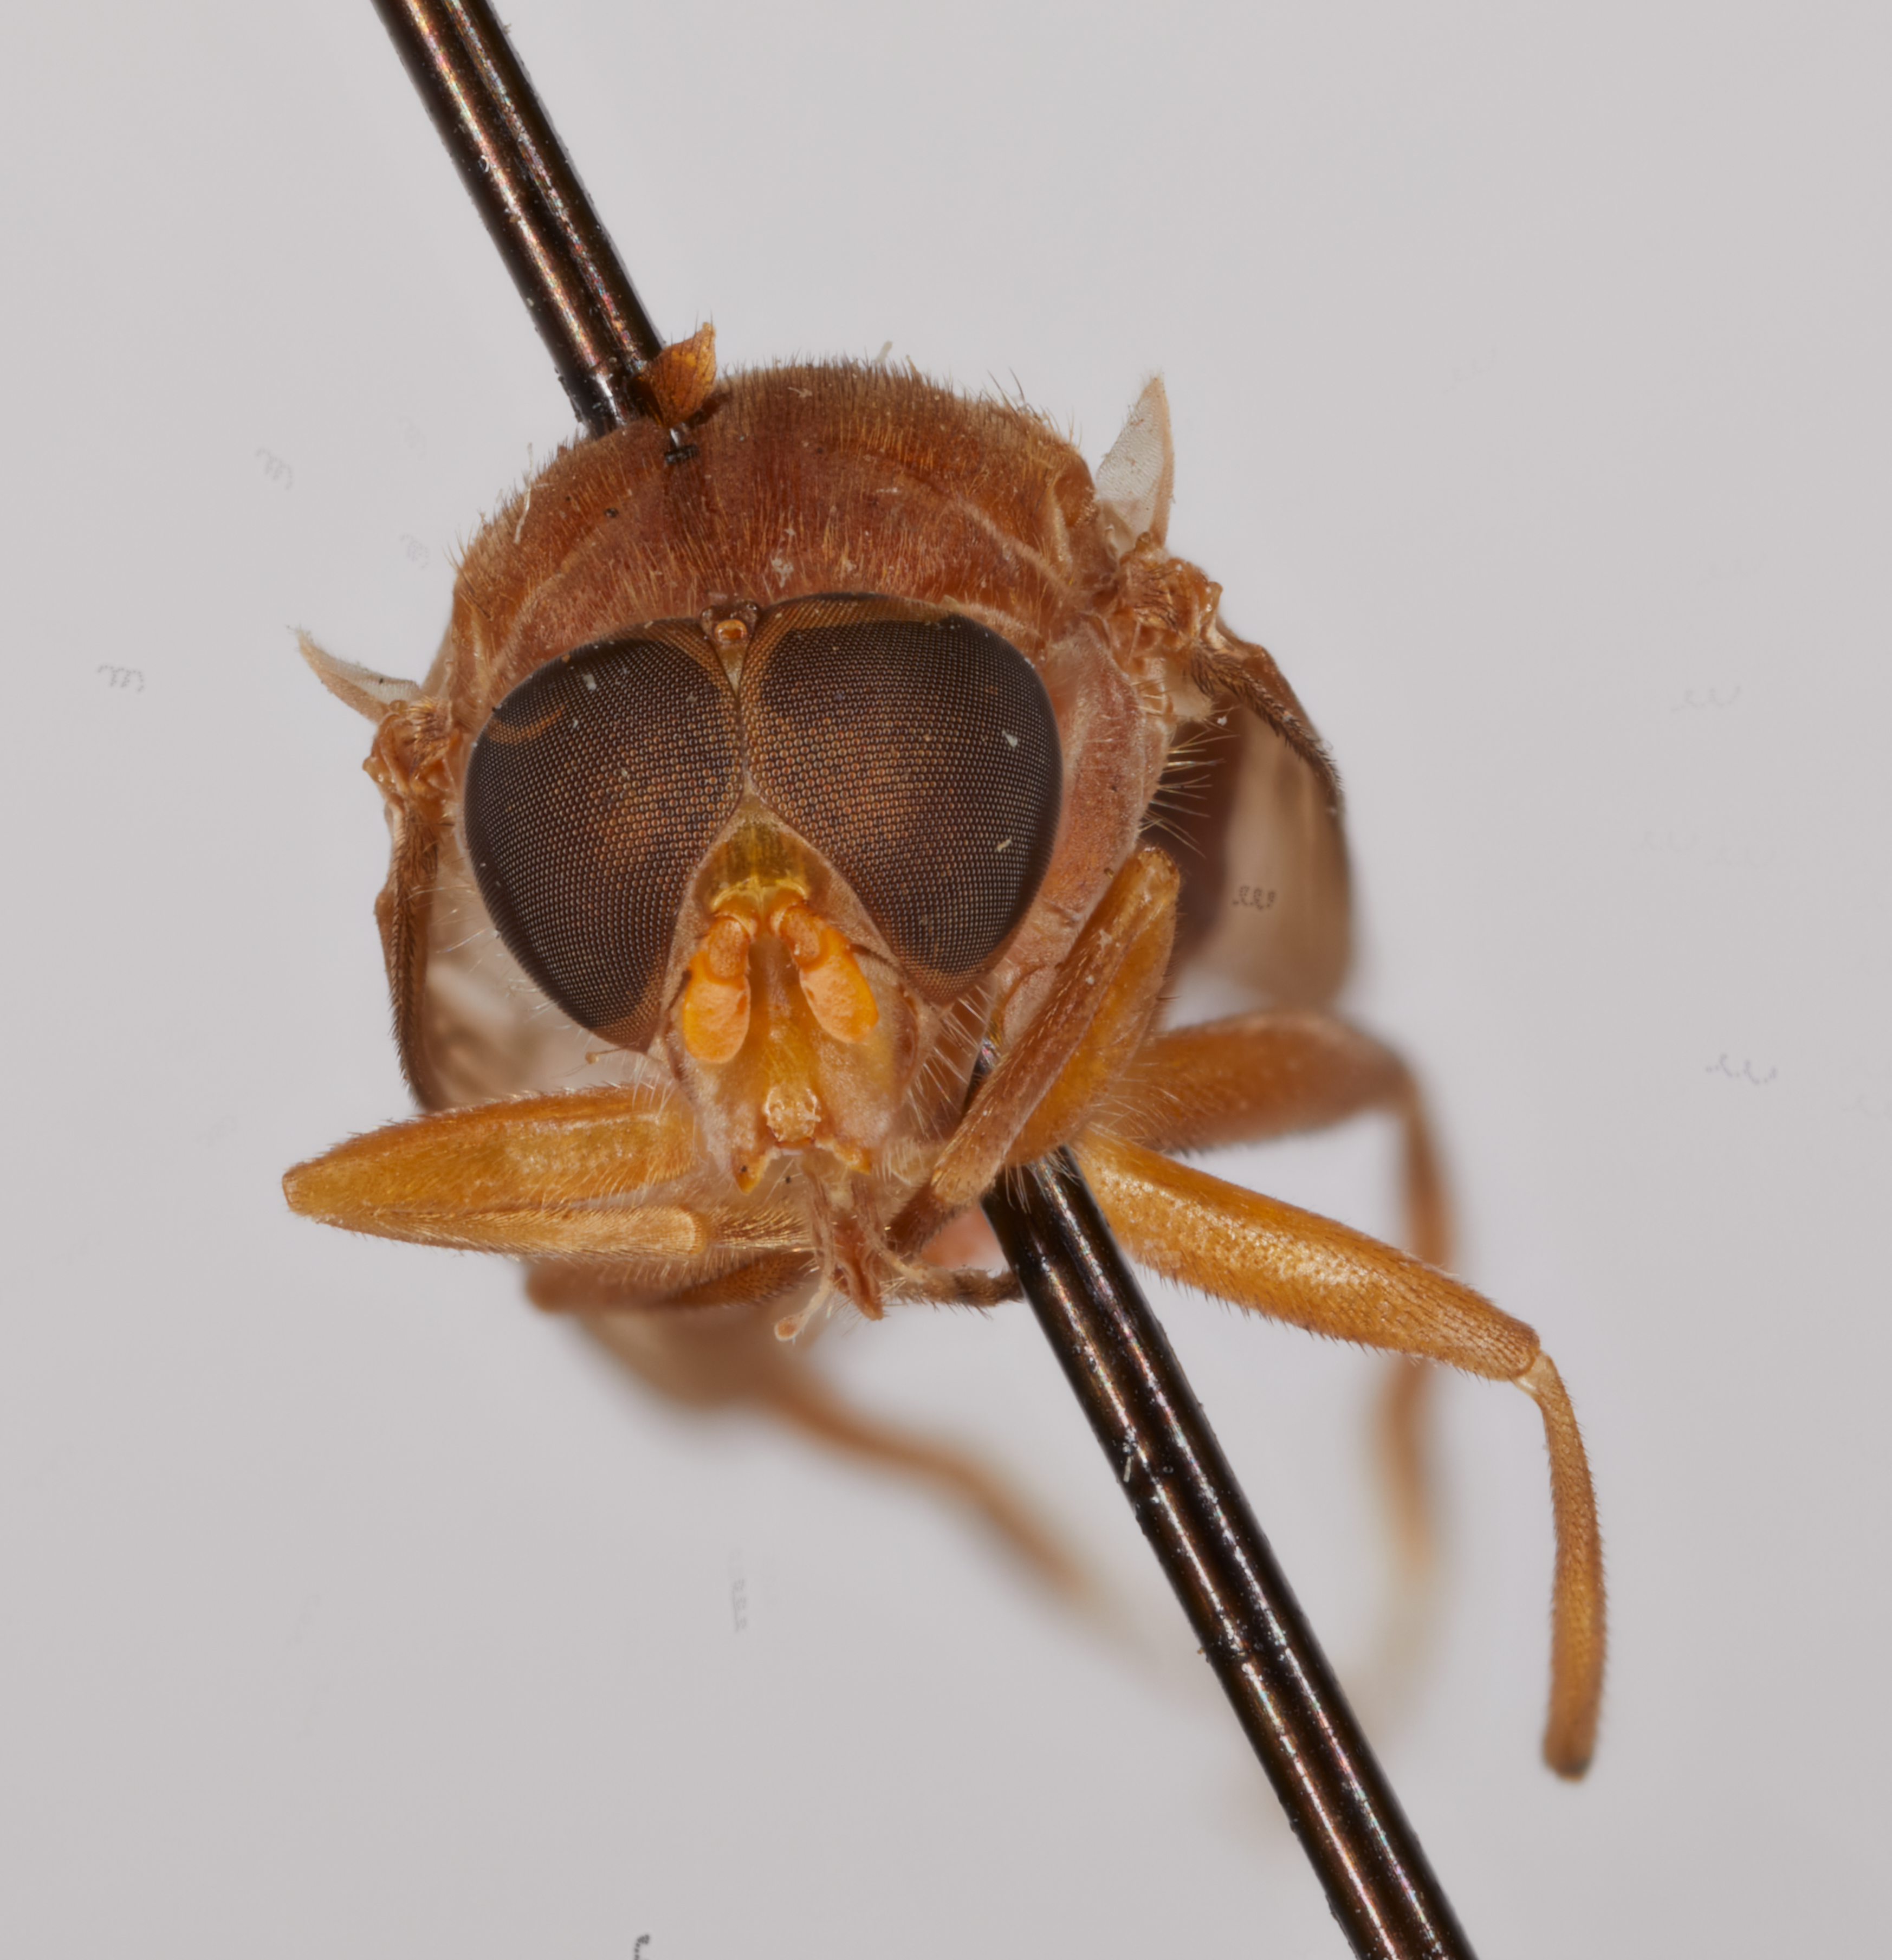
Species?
Brachyopa punctipennis
